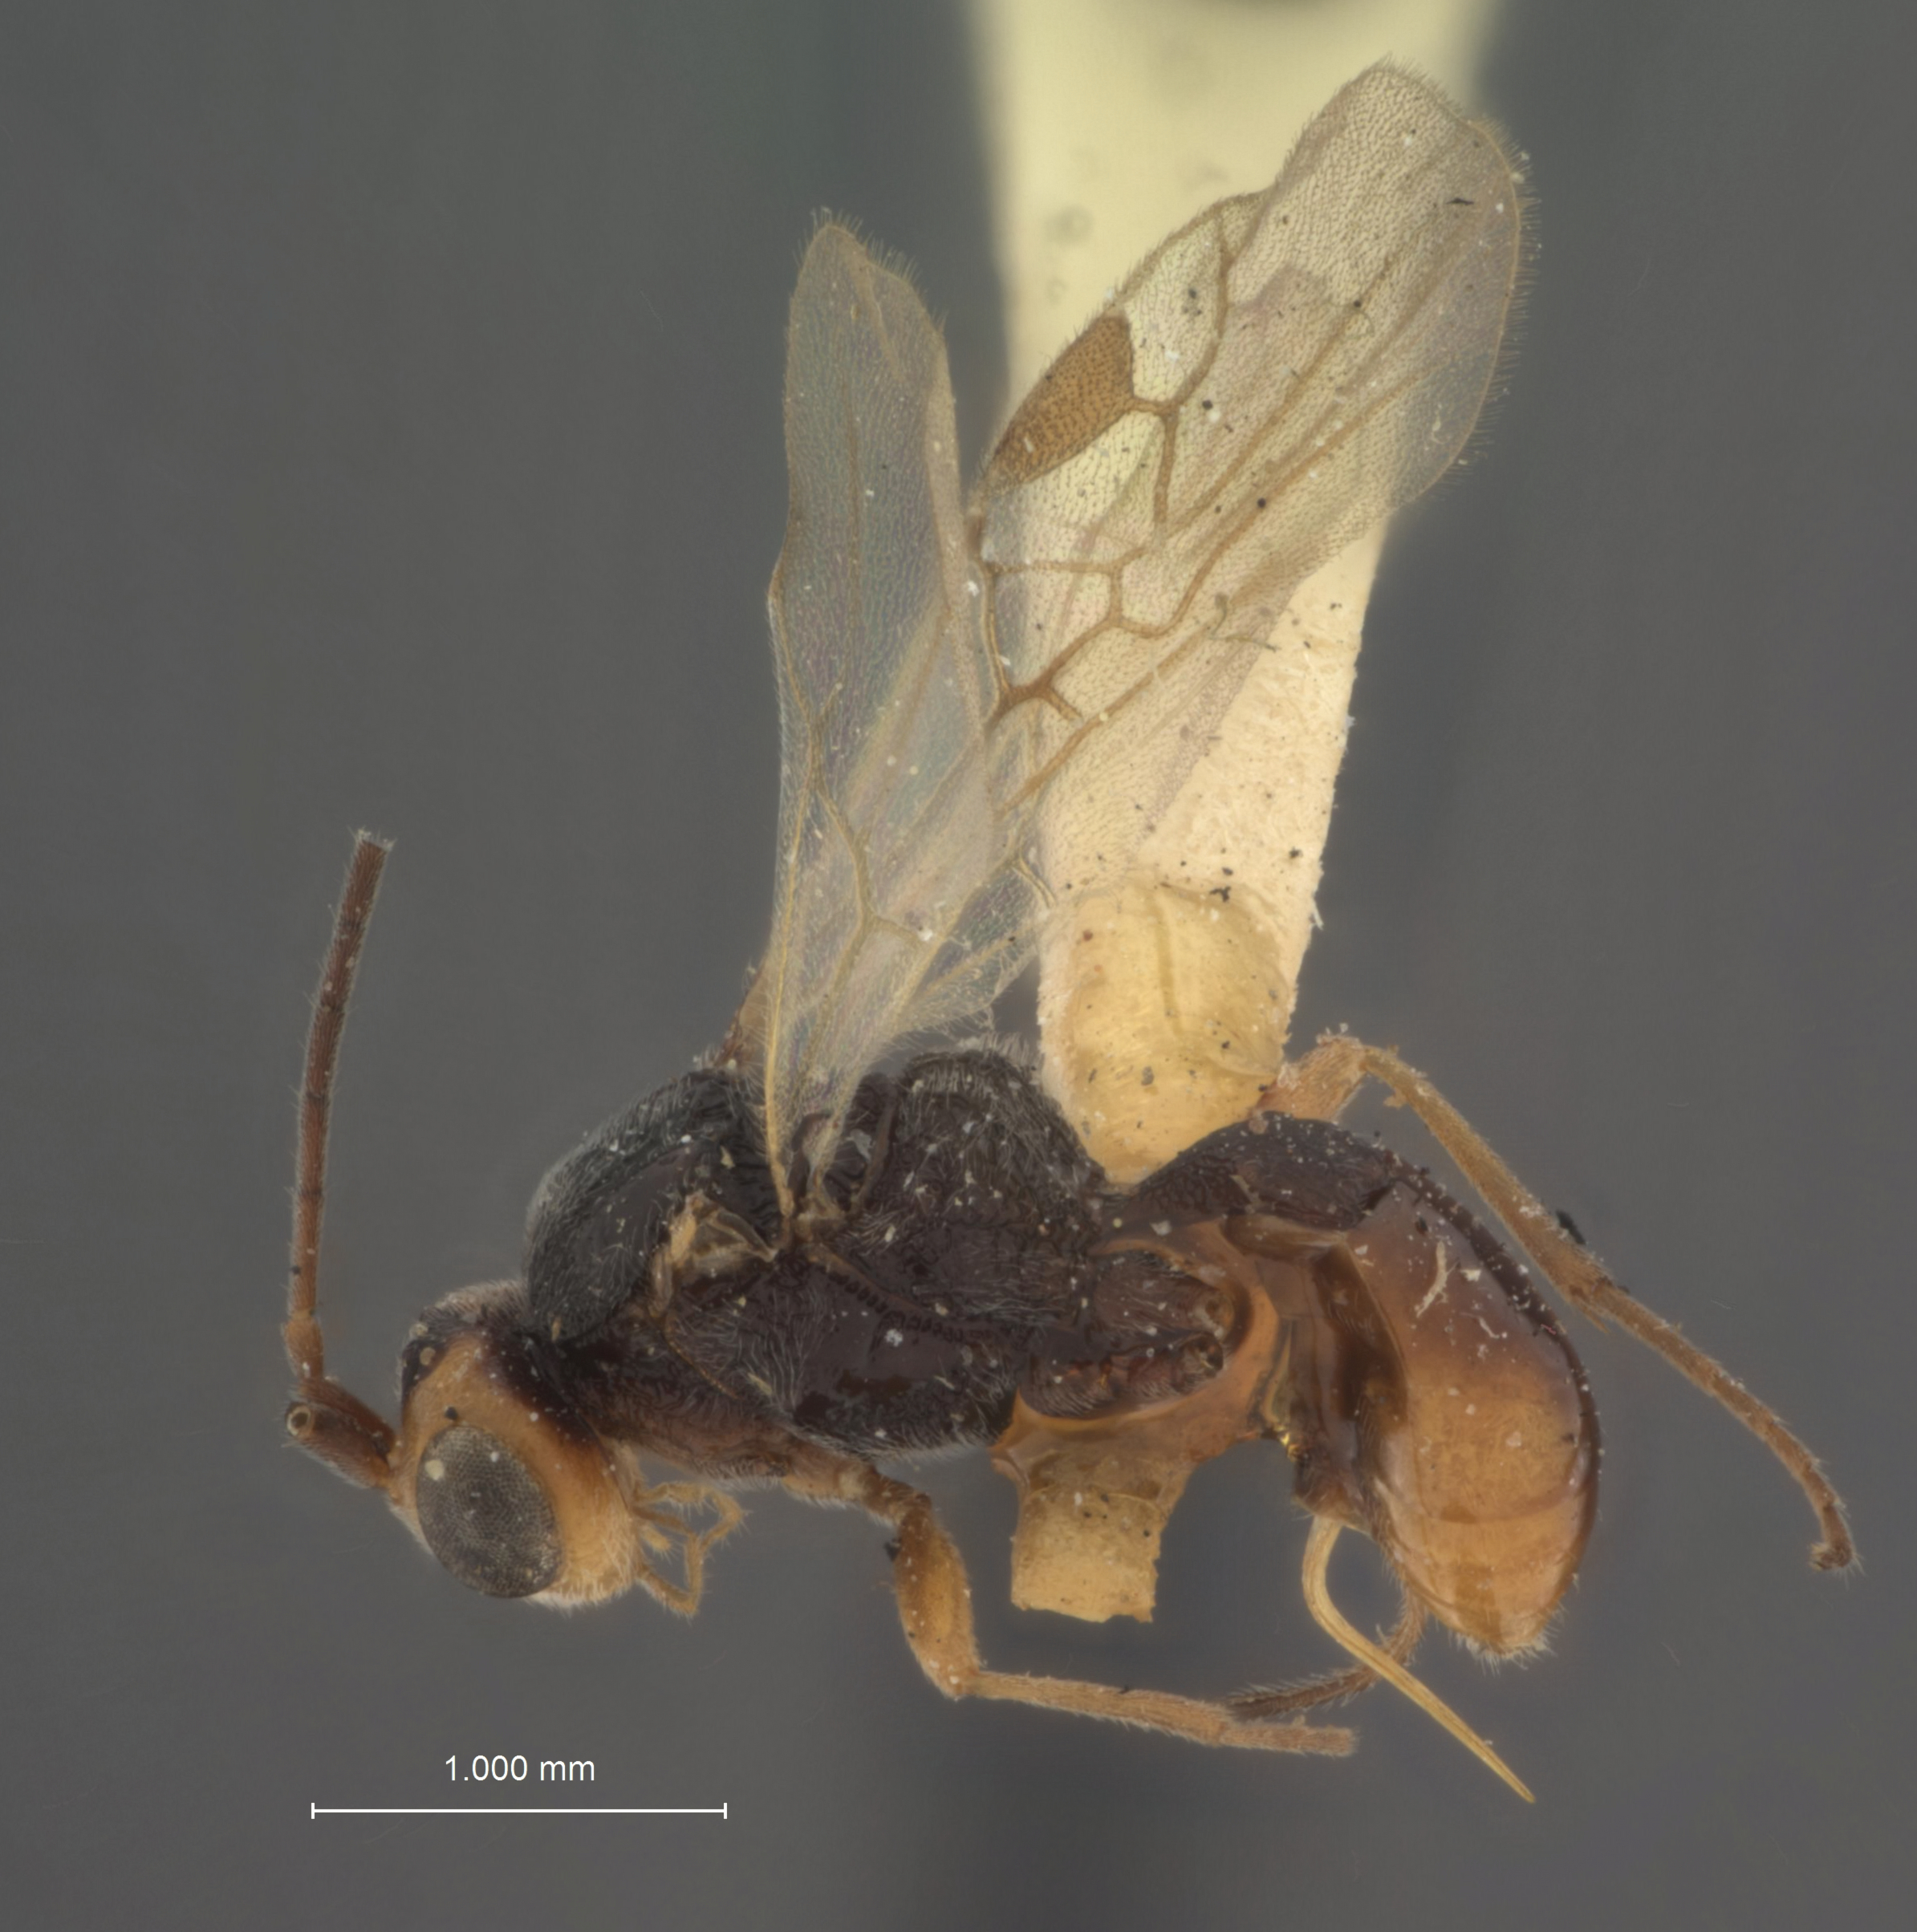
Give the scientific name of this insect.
Centistes americanus
